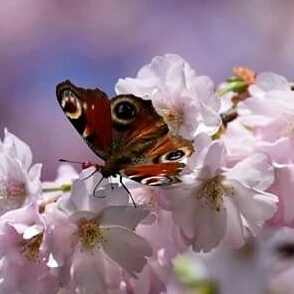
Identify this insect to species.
Aglais io
